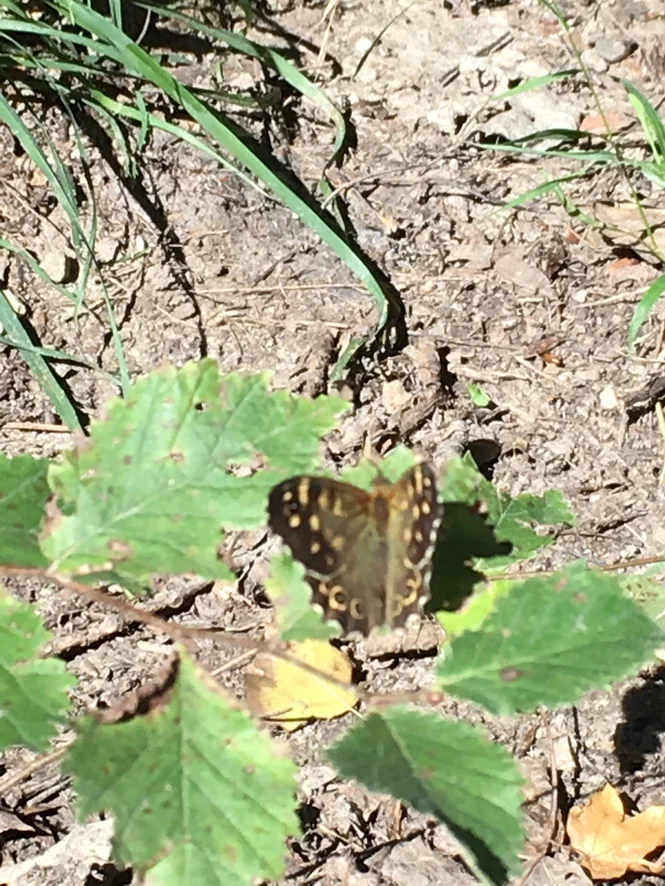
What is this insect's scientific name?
Pararge aegeria
